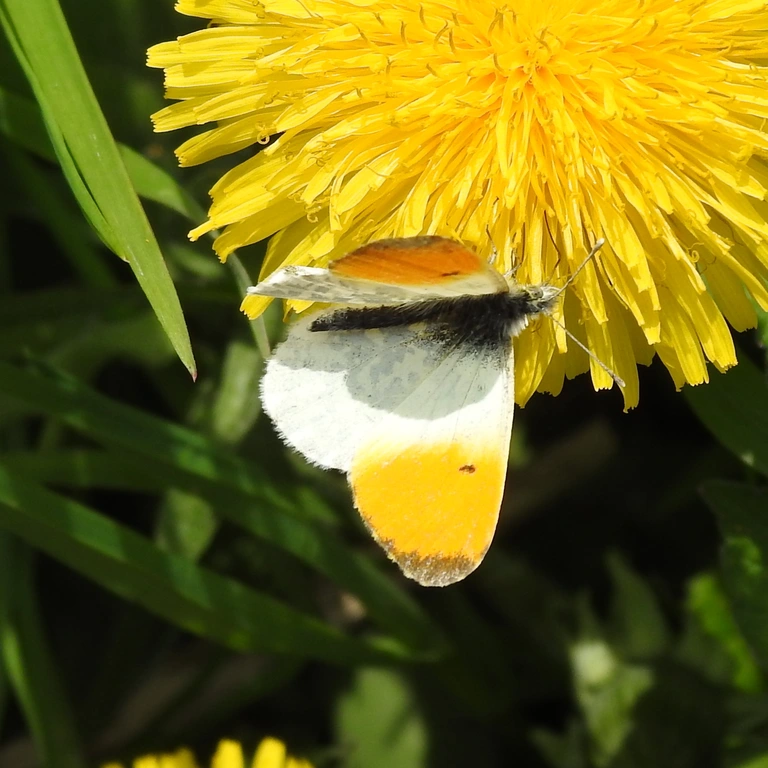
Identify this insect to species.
Anthocharis cardamines
